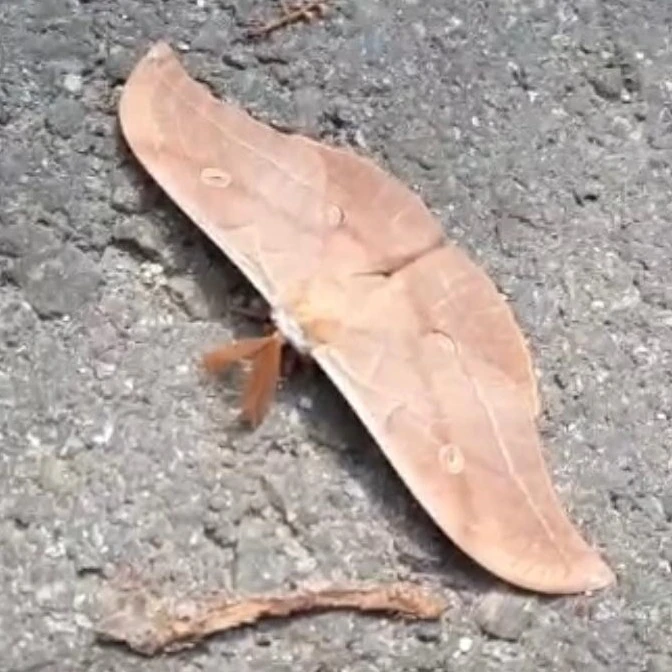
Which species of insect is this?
Antheraea yamamai
